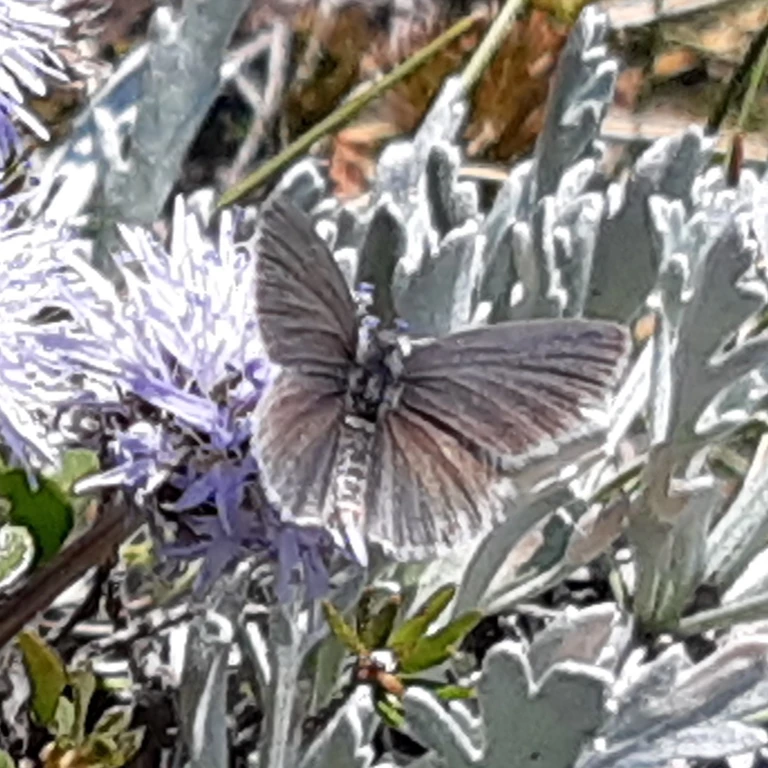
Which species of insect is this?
Cupido minimus
